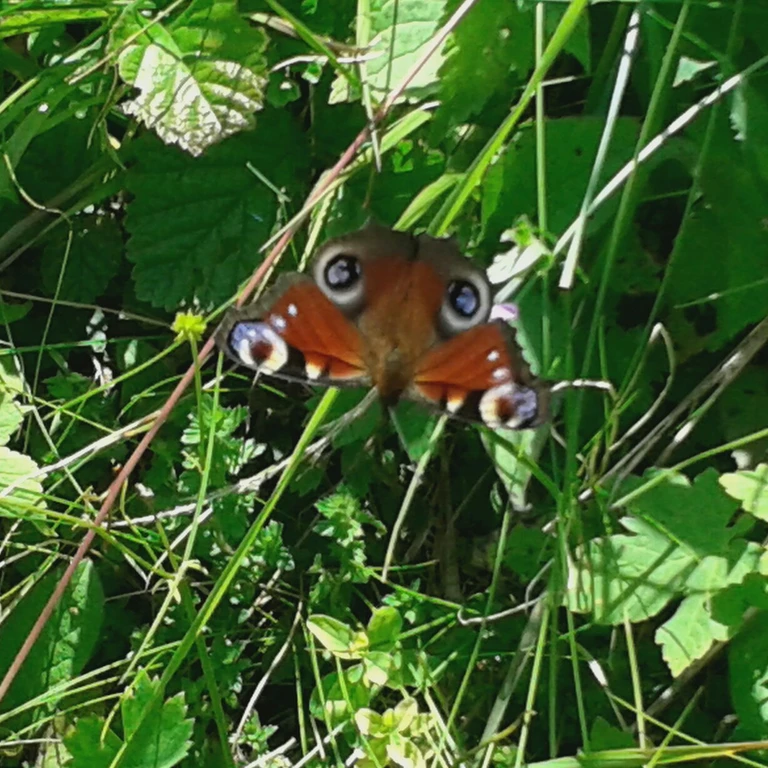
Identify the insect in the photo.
Aglais io
